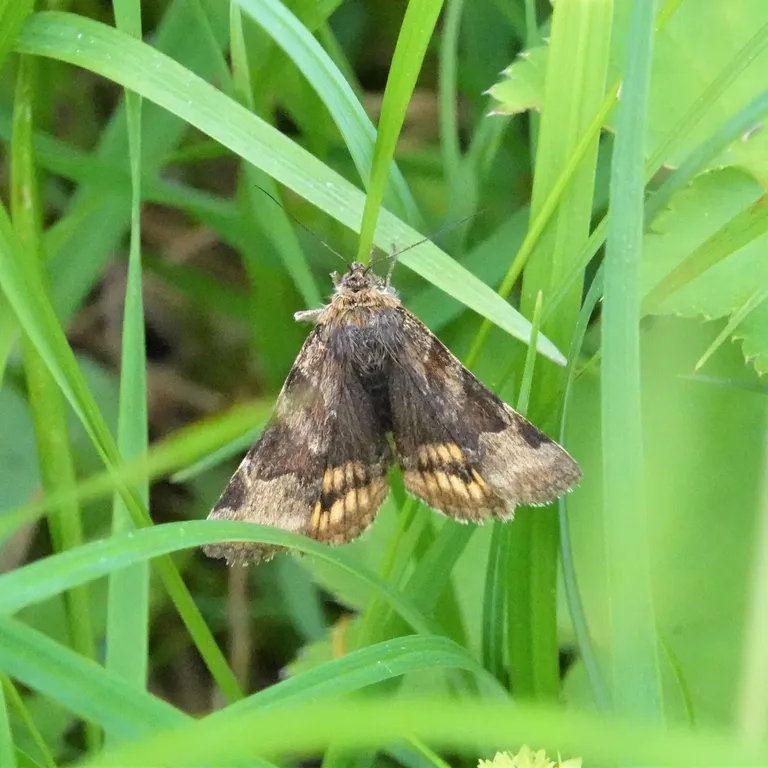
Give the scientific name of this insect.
Euclidia glyphica
